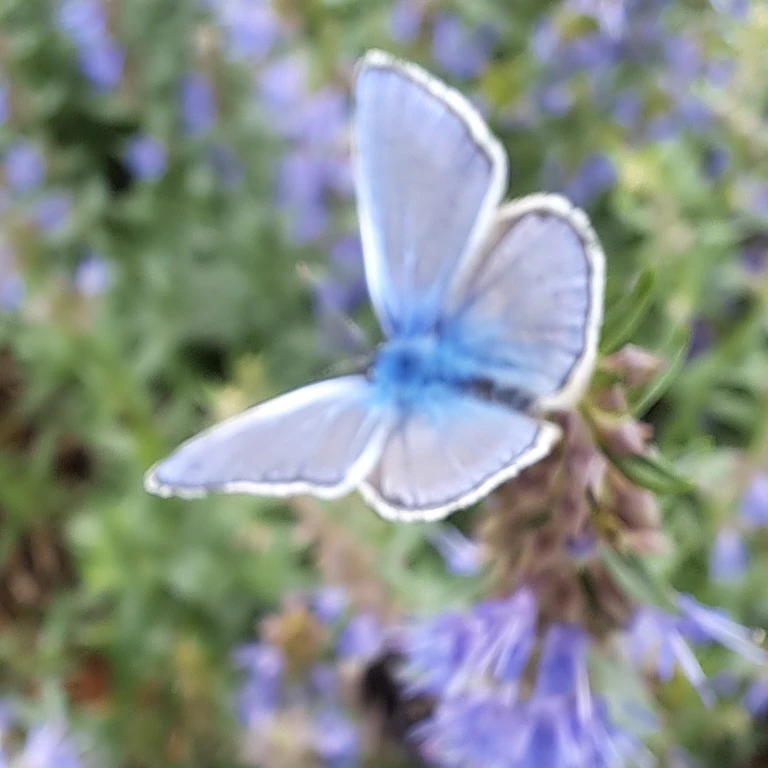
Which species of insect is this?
Polyommatus icarus
